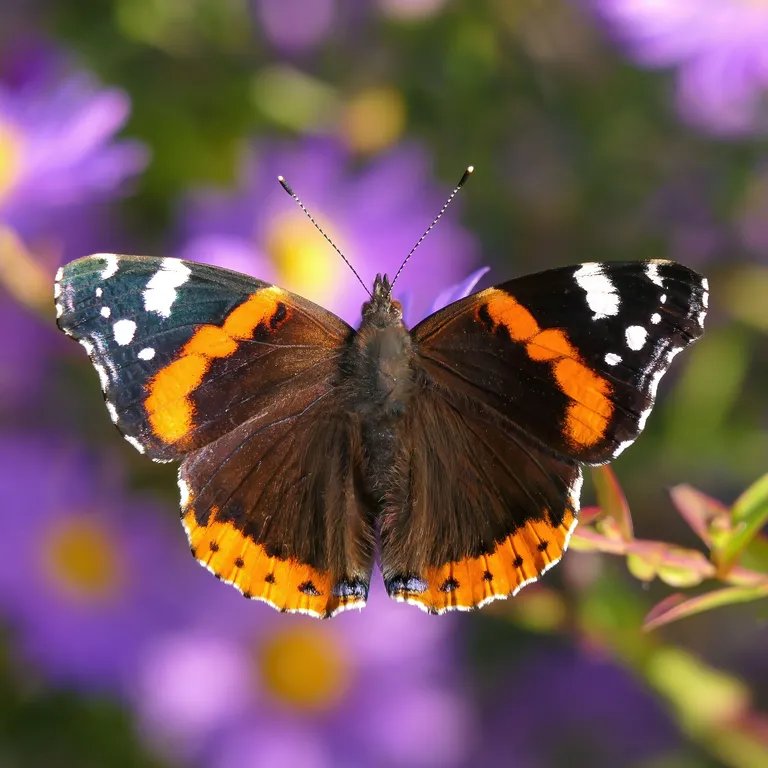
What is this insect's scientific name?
Vanessa atalanta
